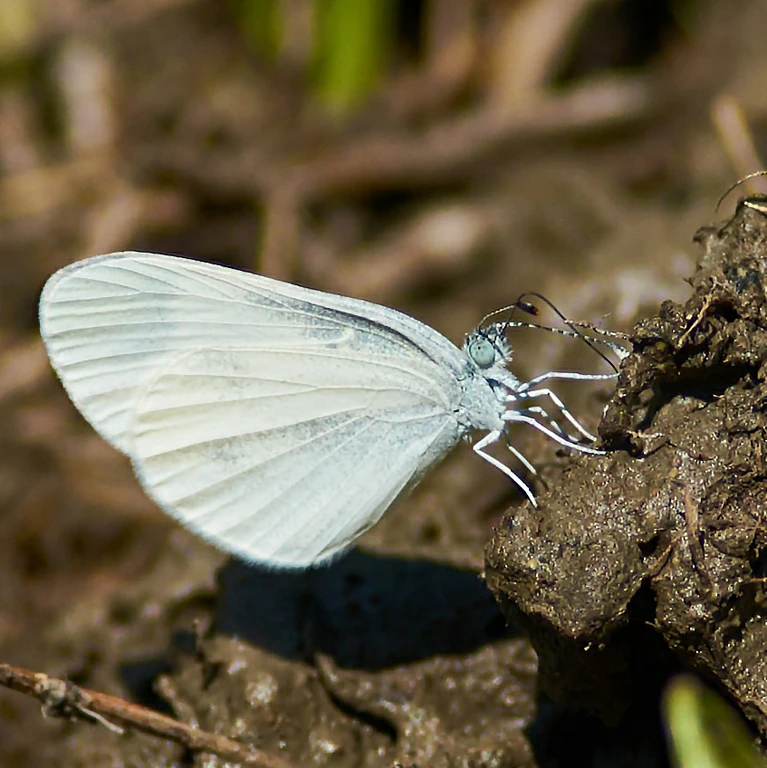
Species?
Leptidea sinapis/juvernica
